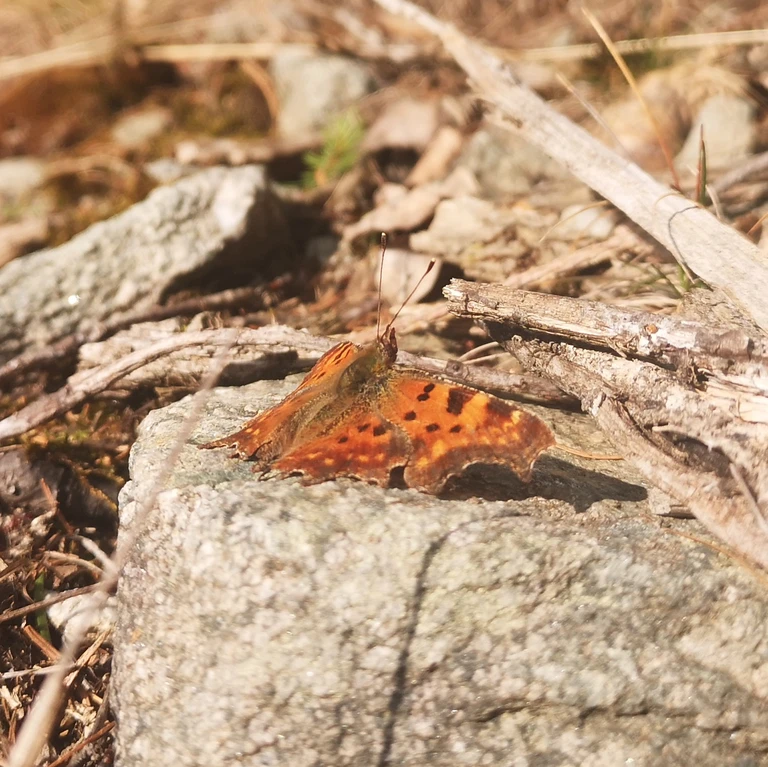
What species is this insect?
Polygonia c-album
